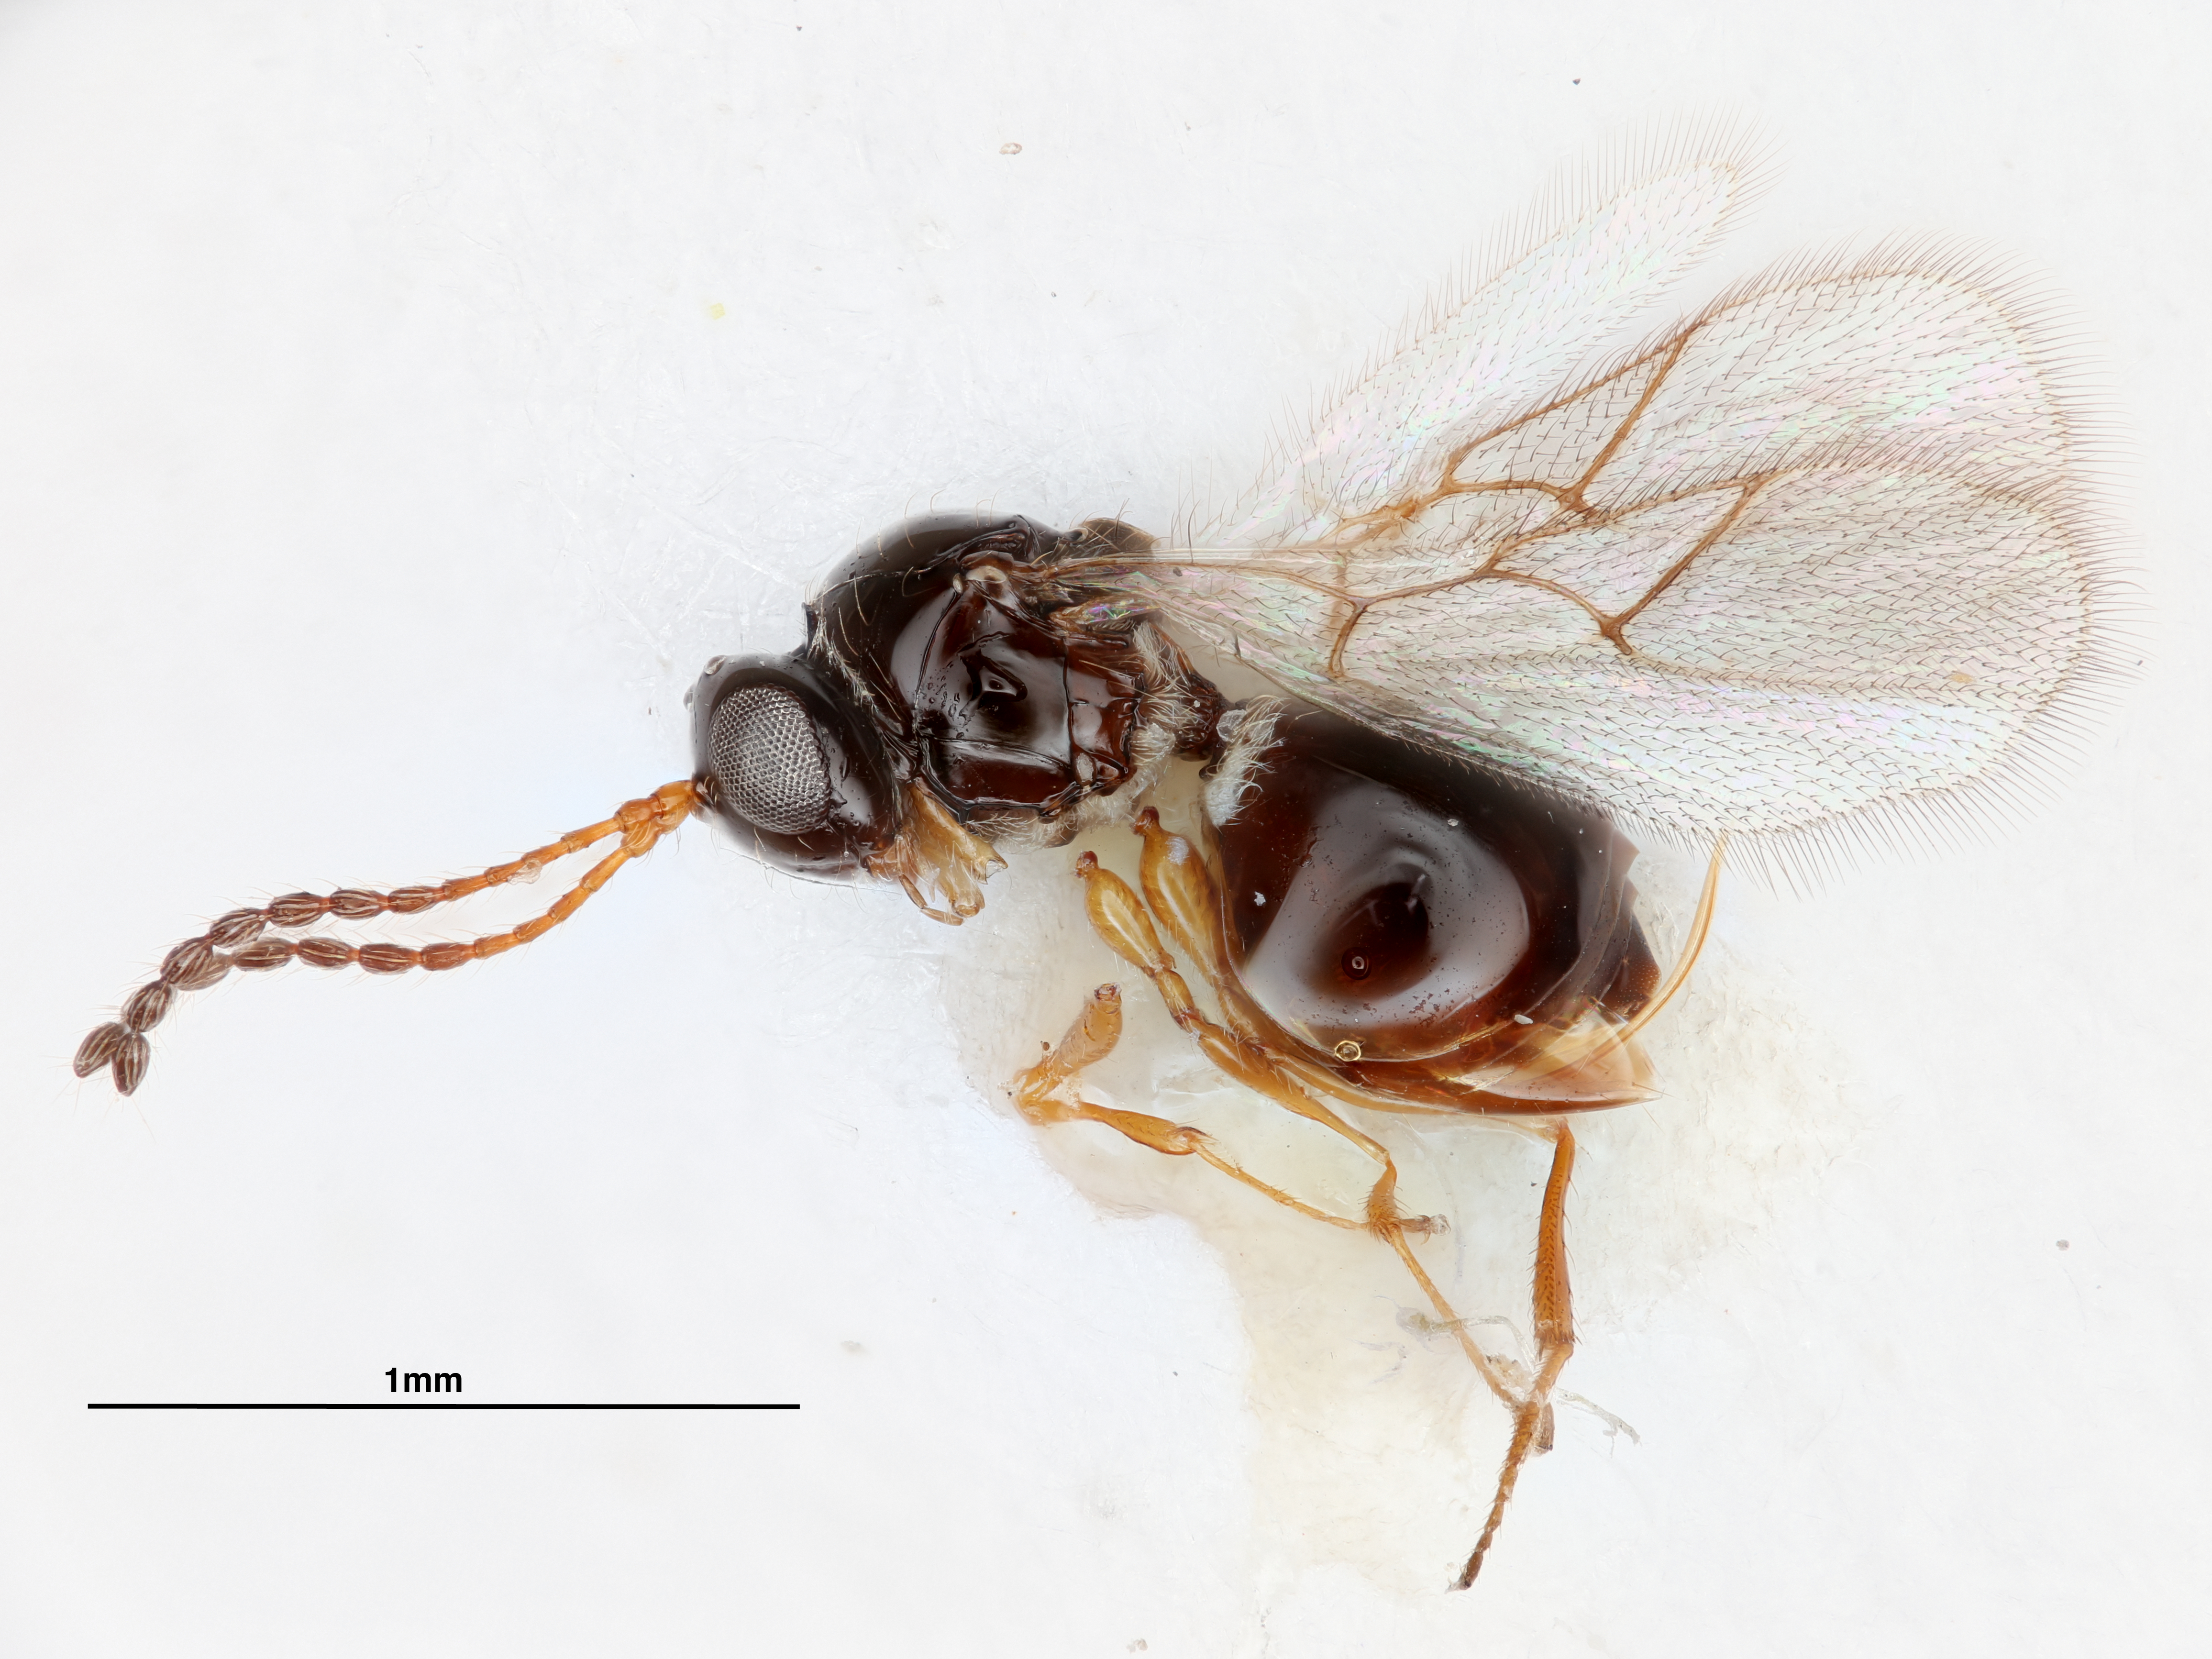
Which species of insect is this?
Leptopilina maia
